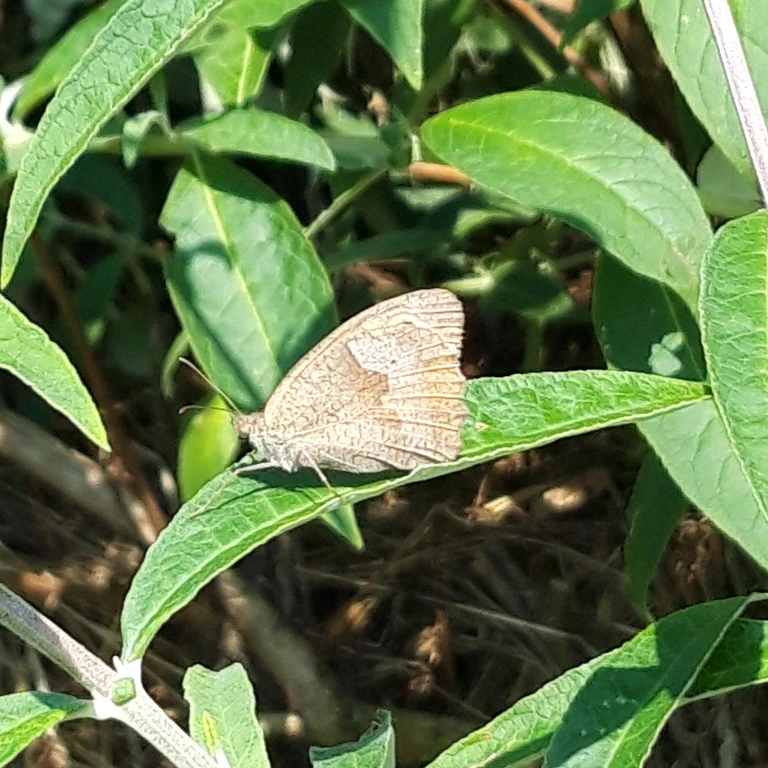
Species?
Maniola jurtina
